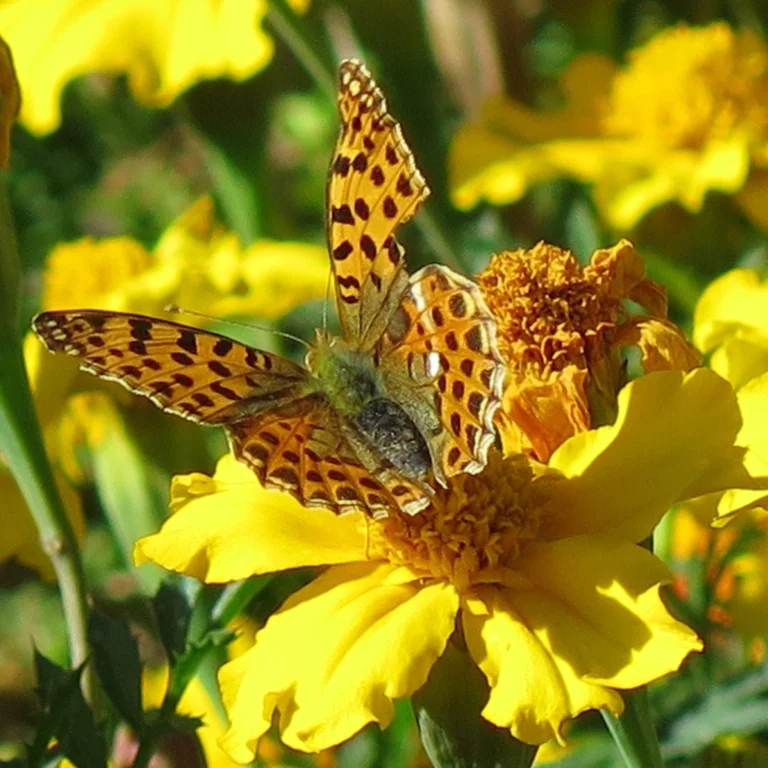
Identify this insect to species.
Issoria lathonia
